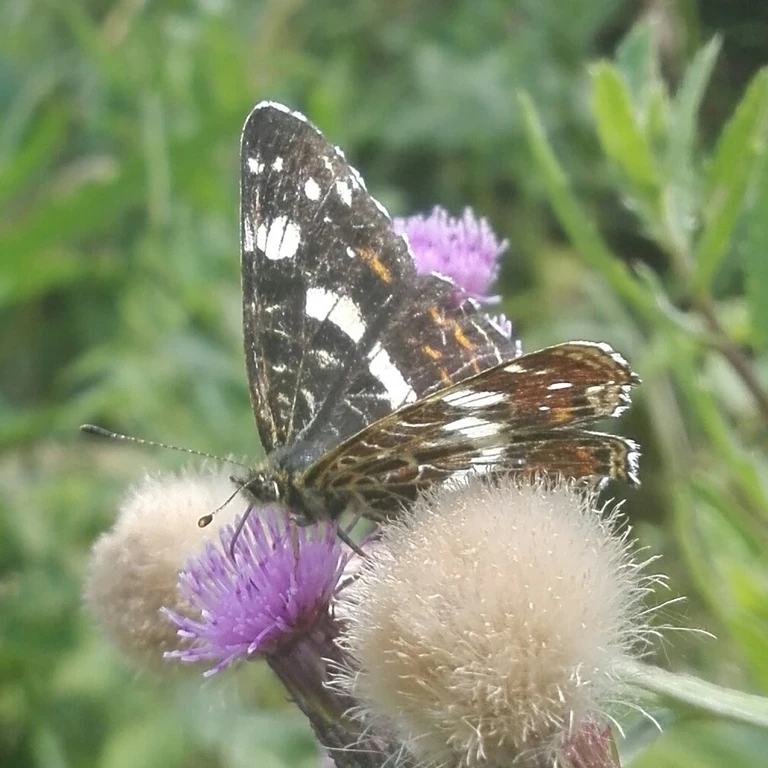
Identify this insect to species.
Araschnia levana
